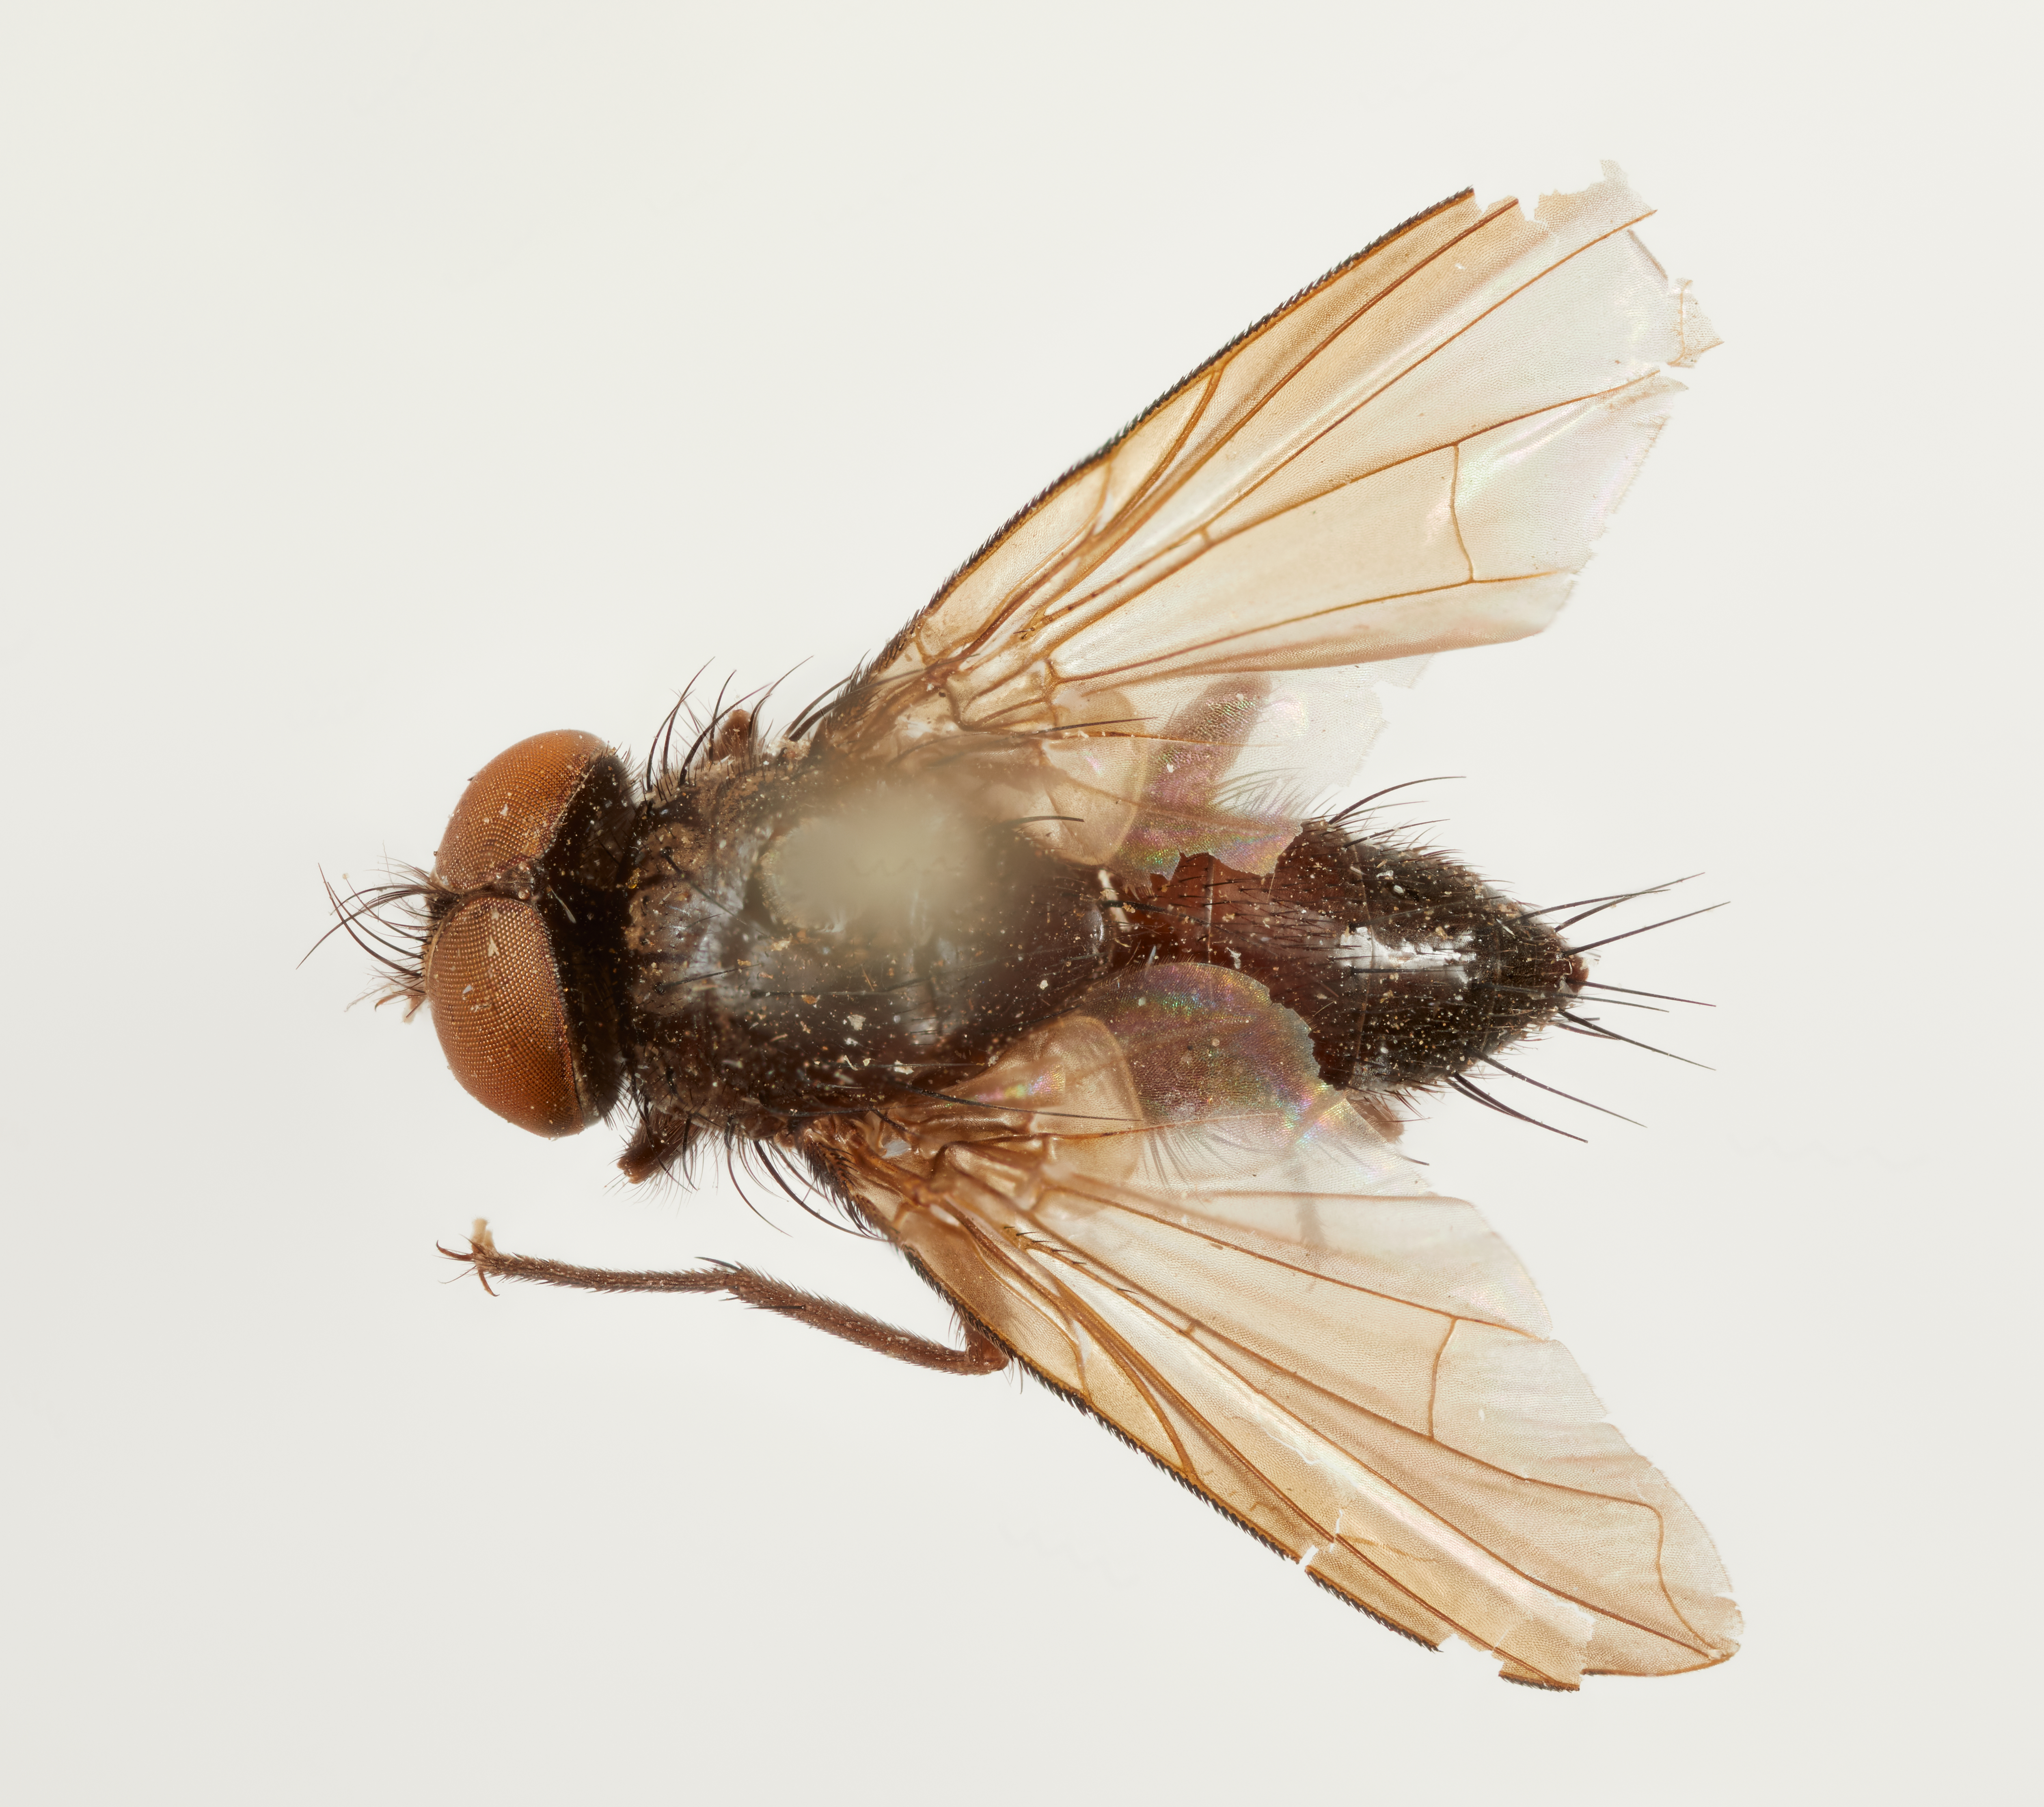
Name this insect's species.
Comyopsis fumata
